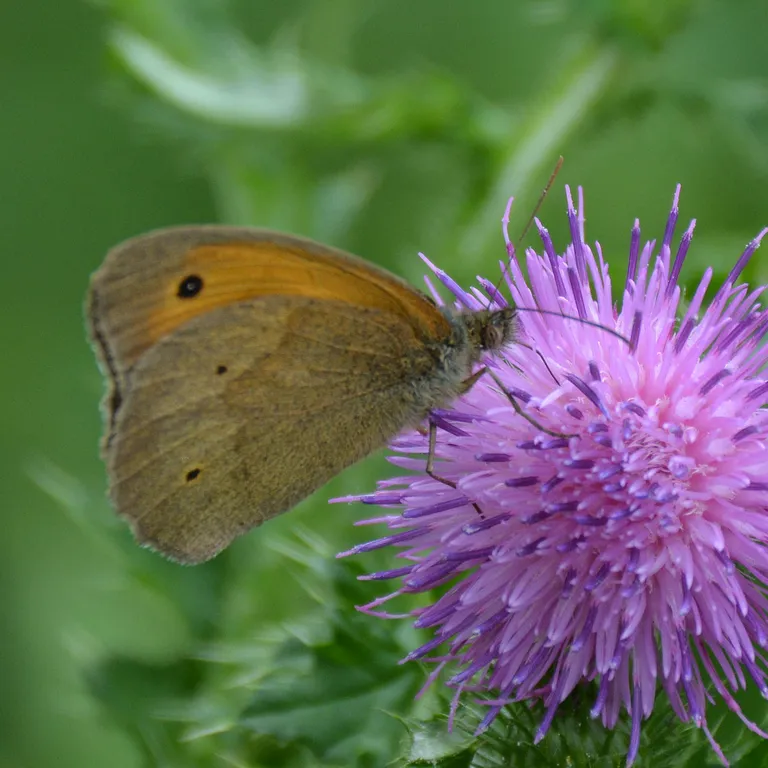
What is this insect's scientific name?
Maniola jurtina
